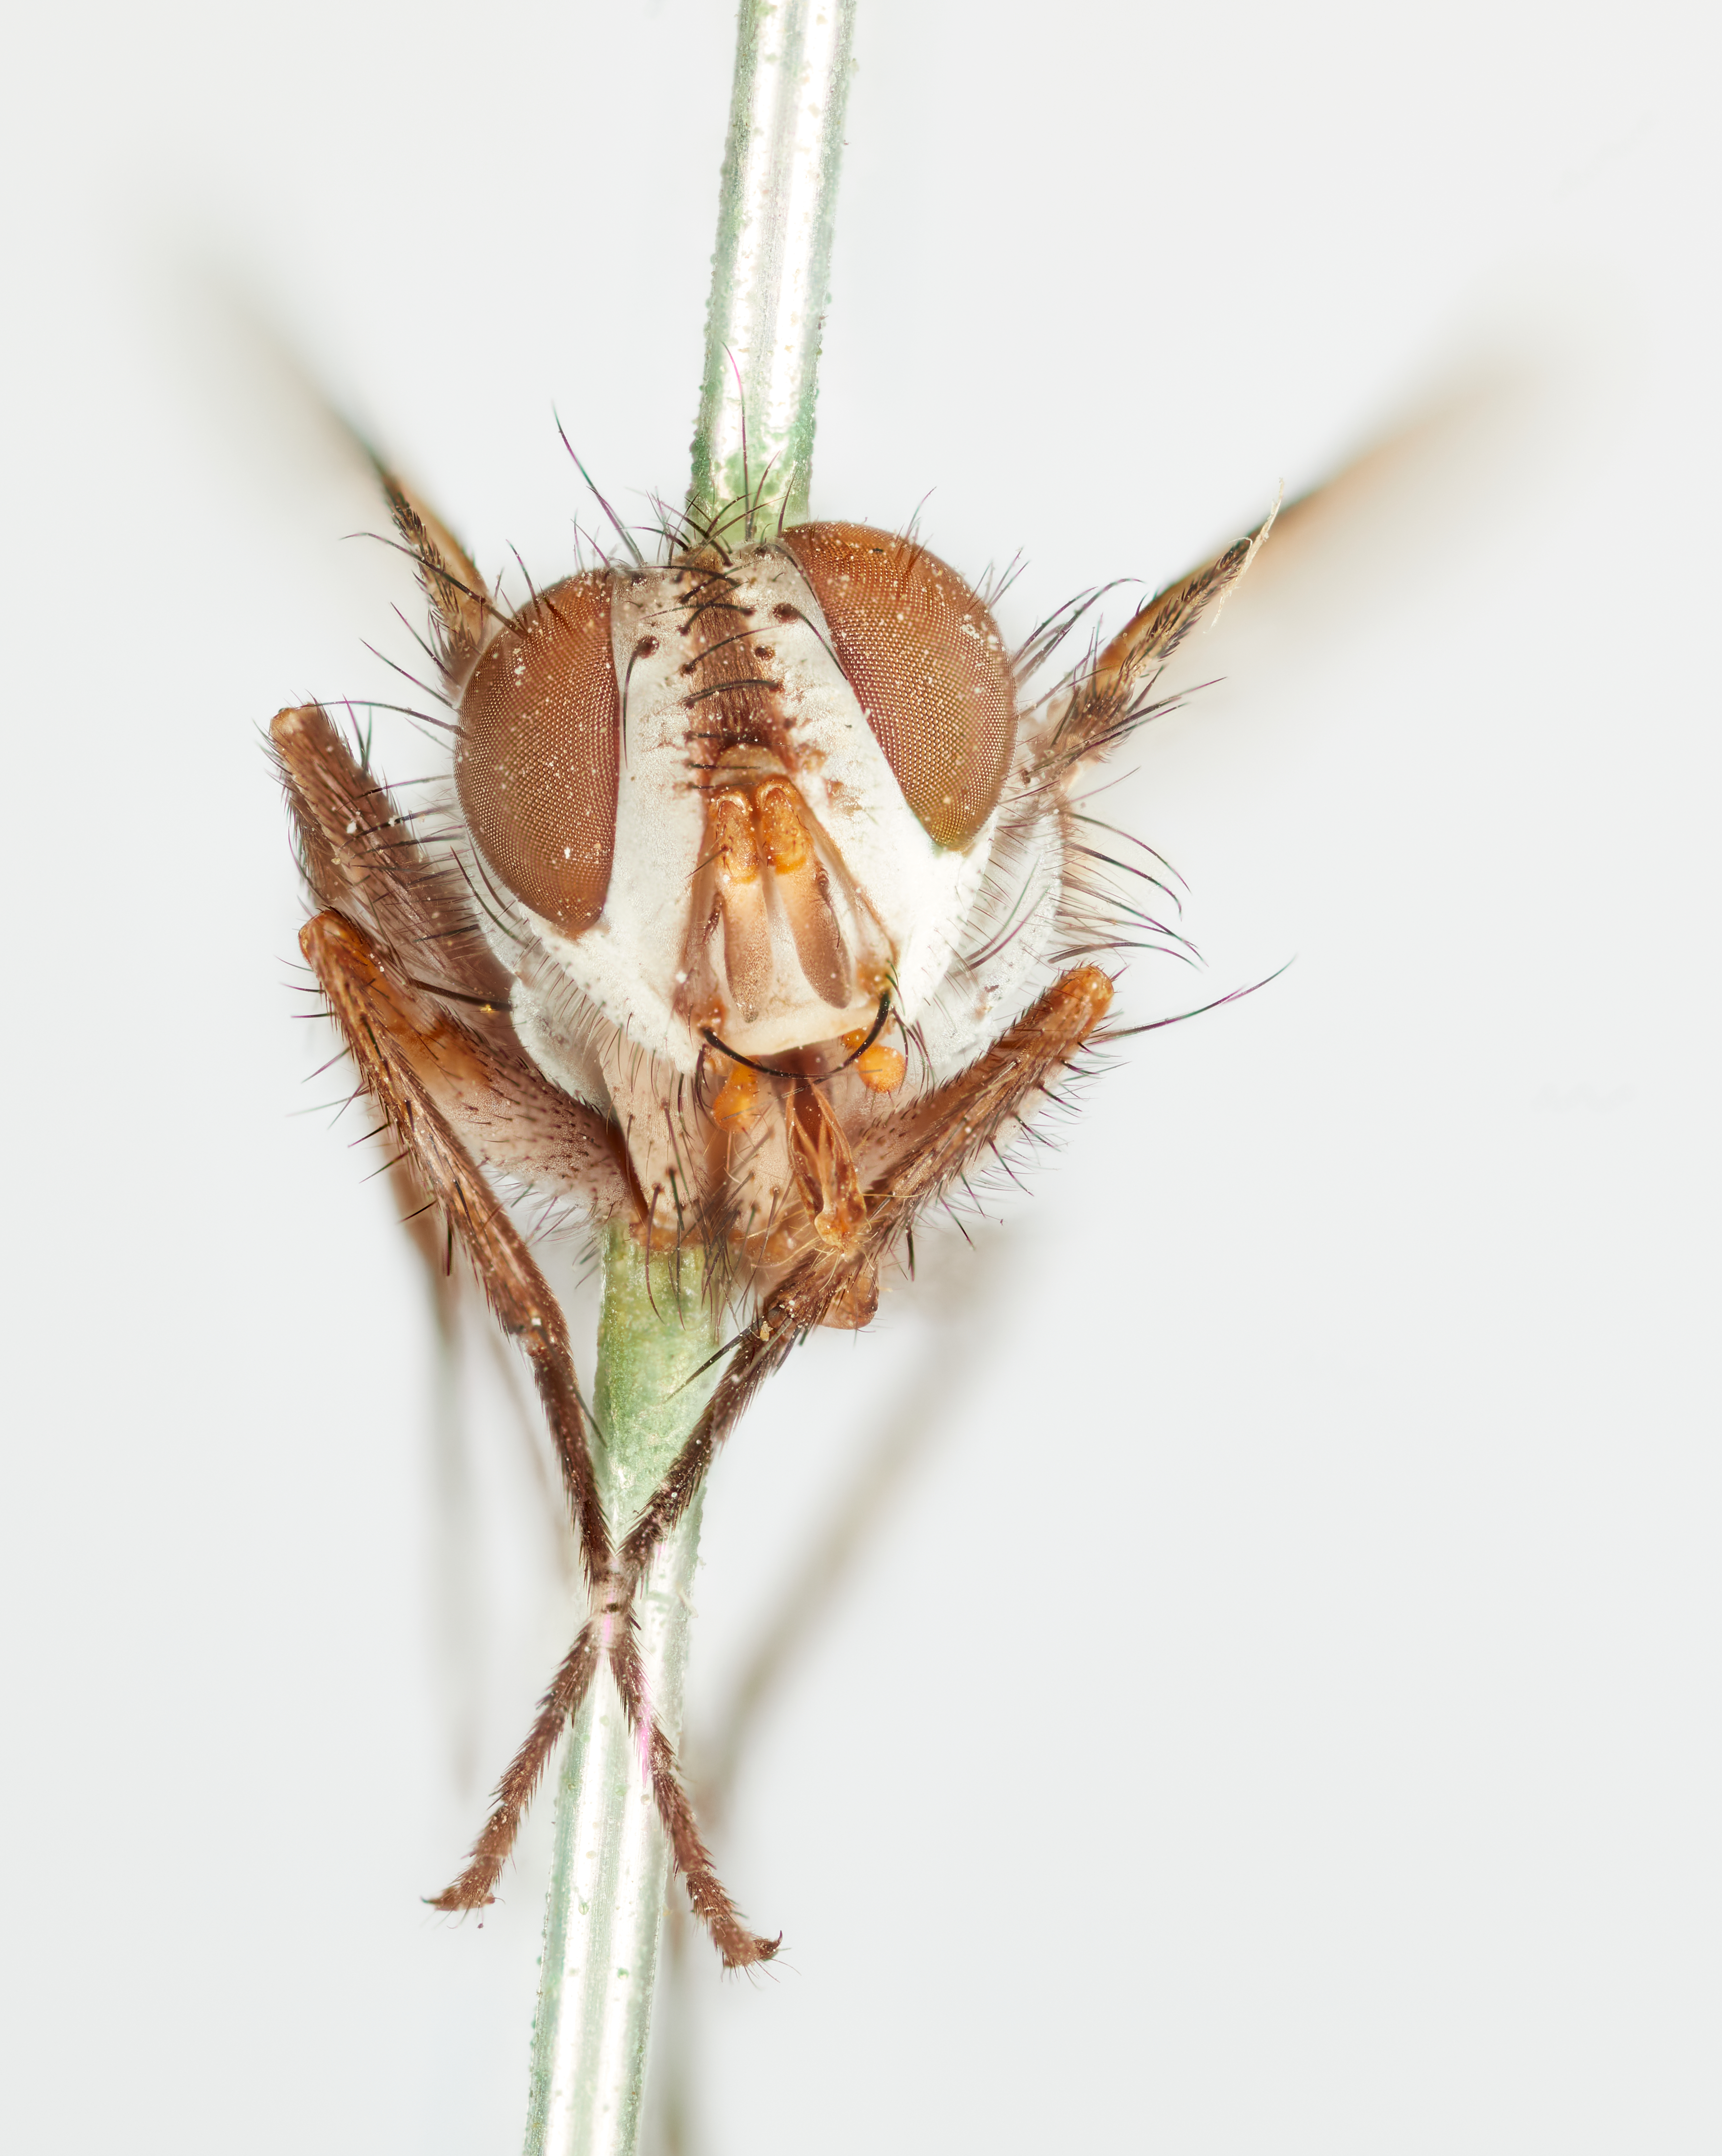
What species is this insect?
Metadexia tricolor
